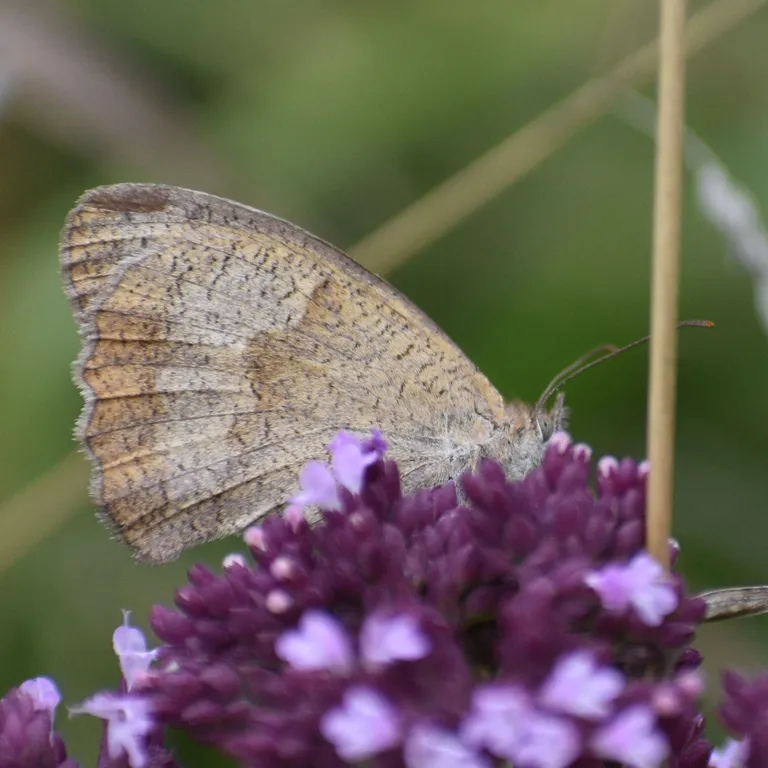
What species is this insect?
Maniola jurtina
